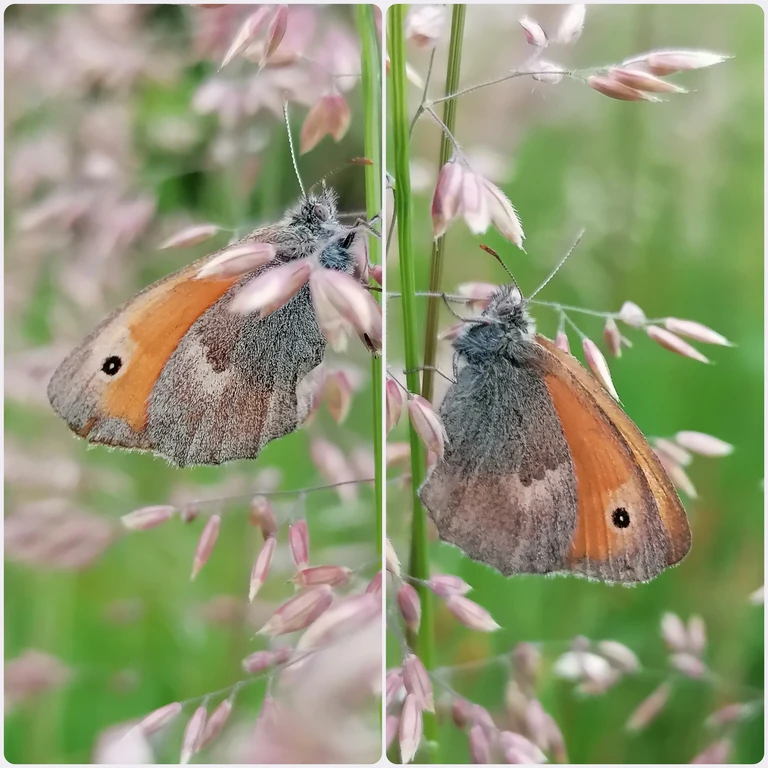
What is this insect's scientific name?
Coenonympha pamphilus
